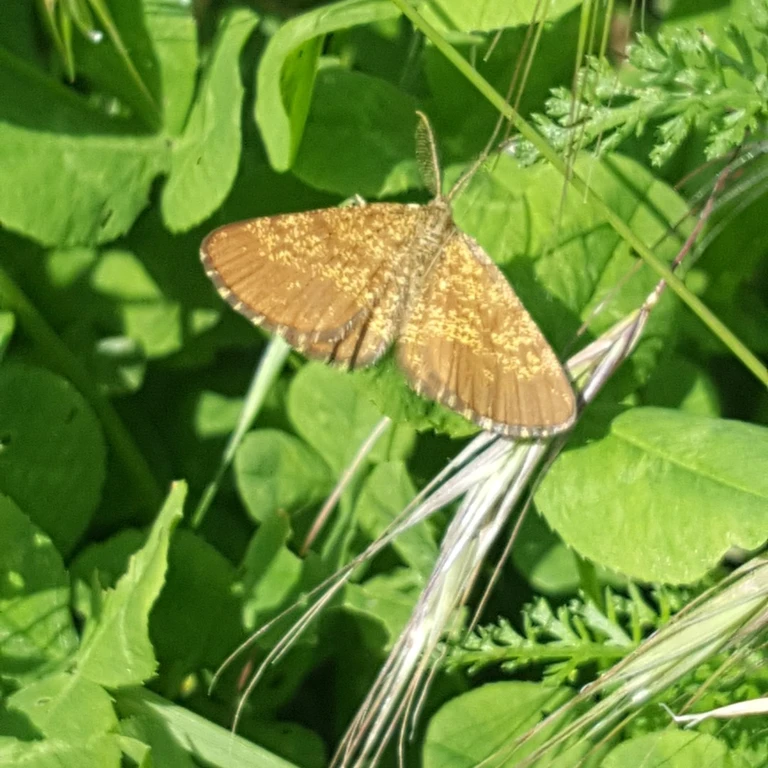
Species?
Ematurga atomaria
